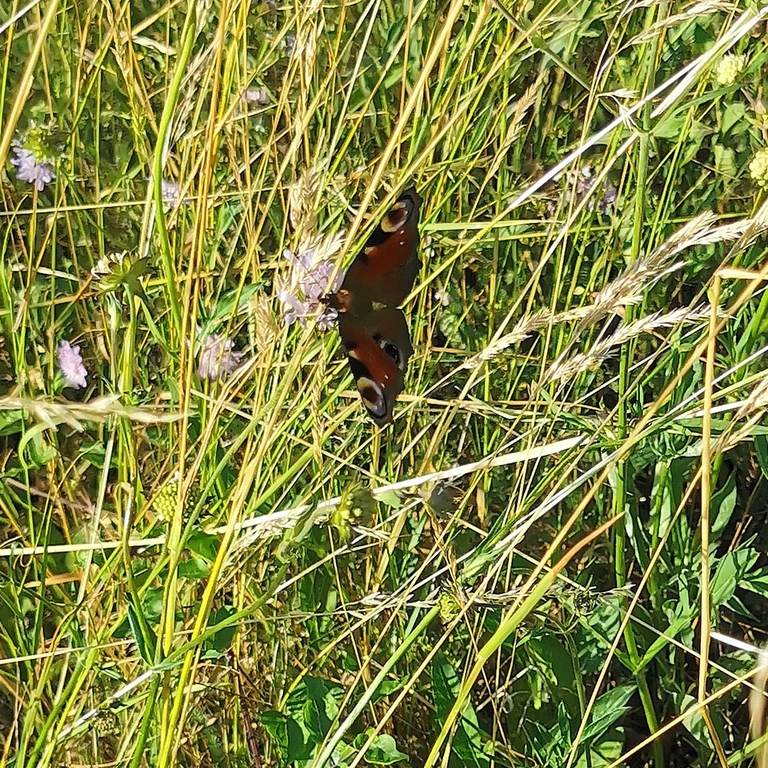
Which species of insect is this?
Aglais io
